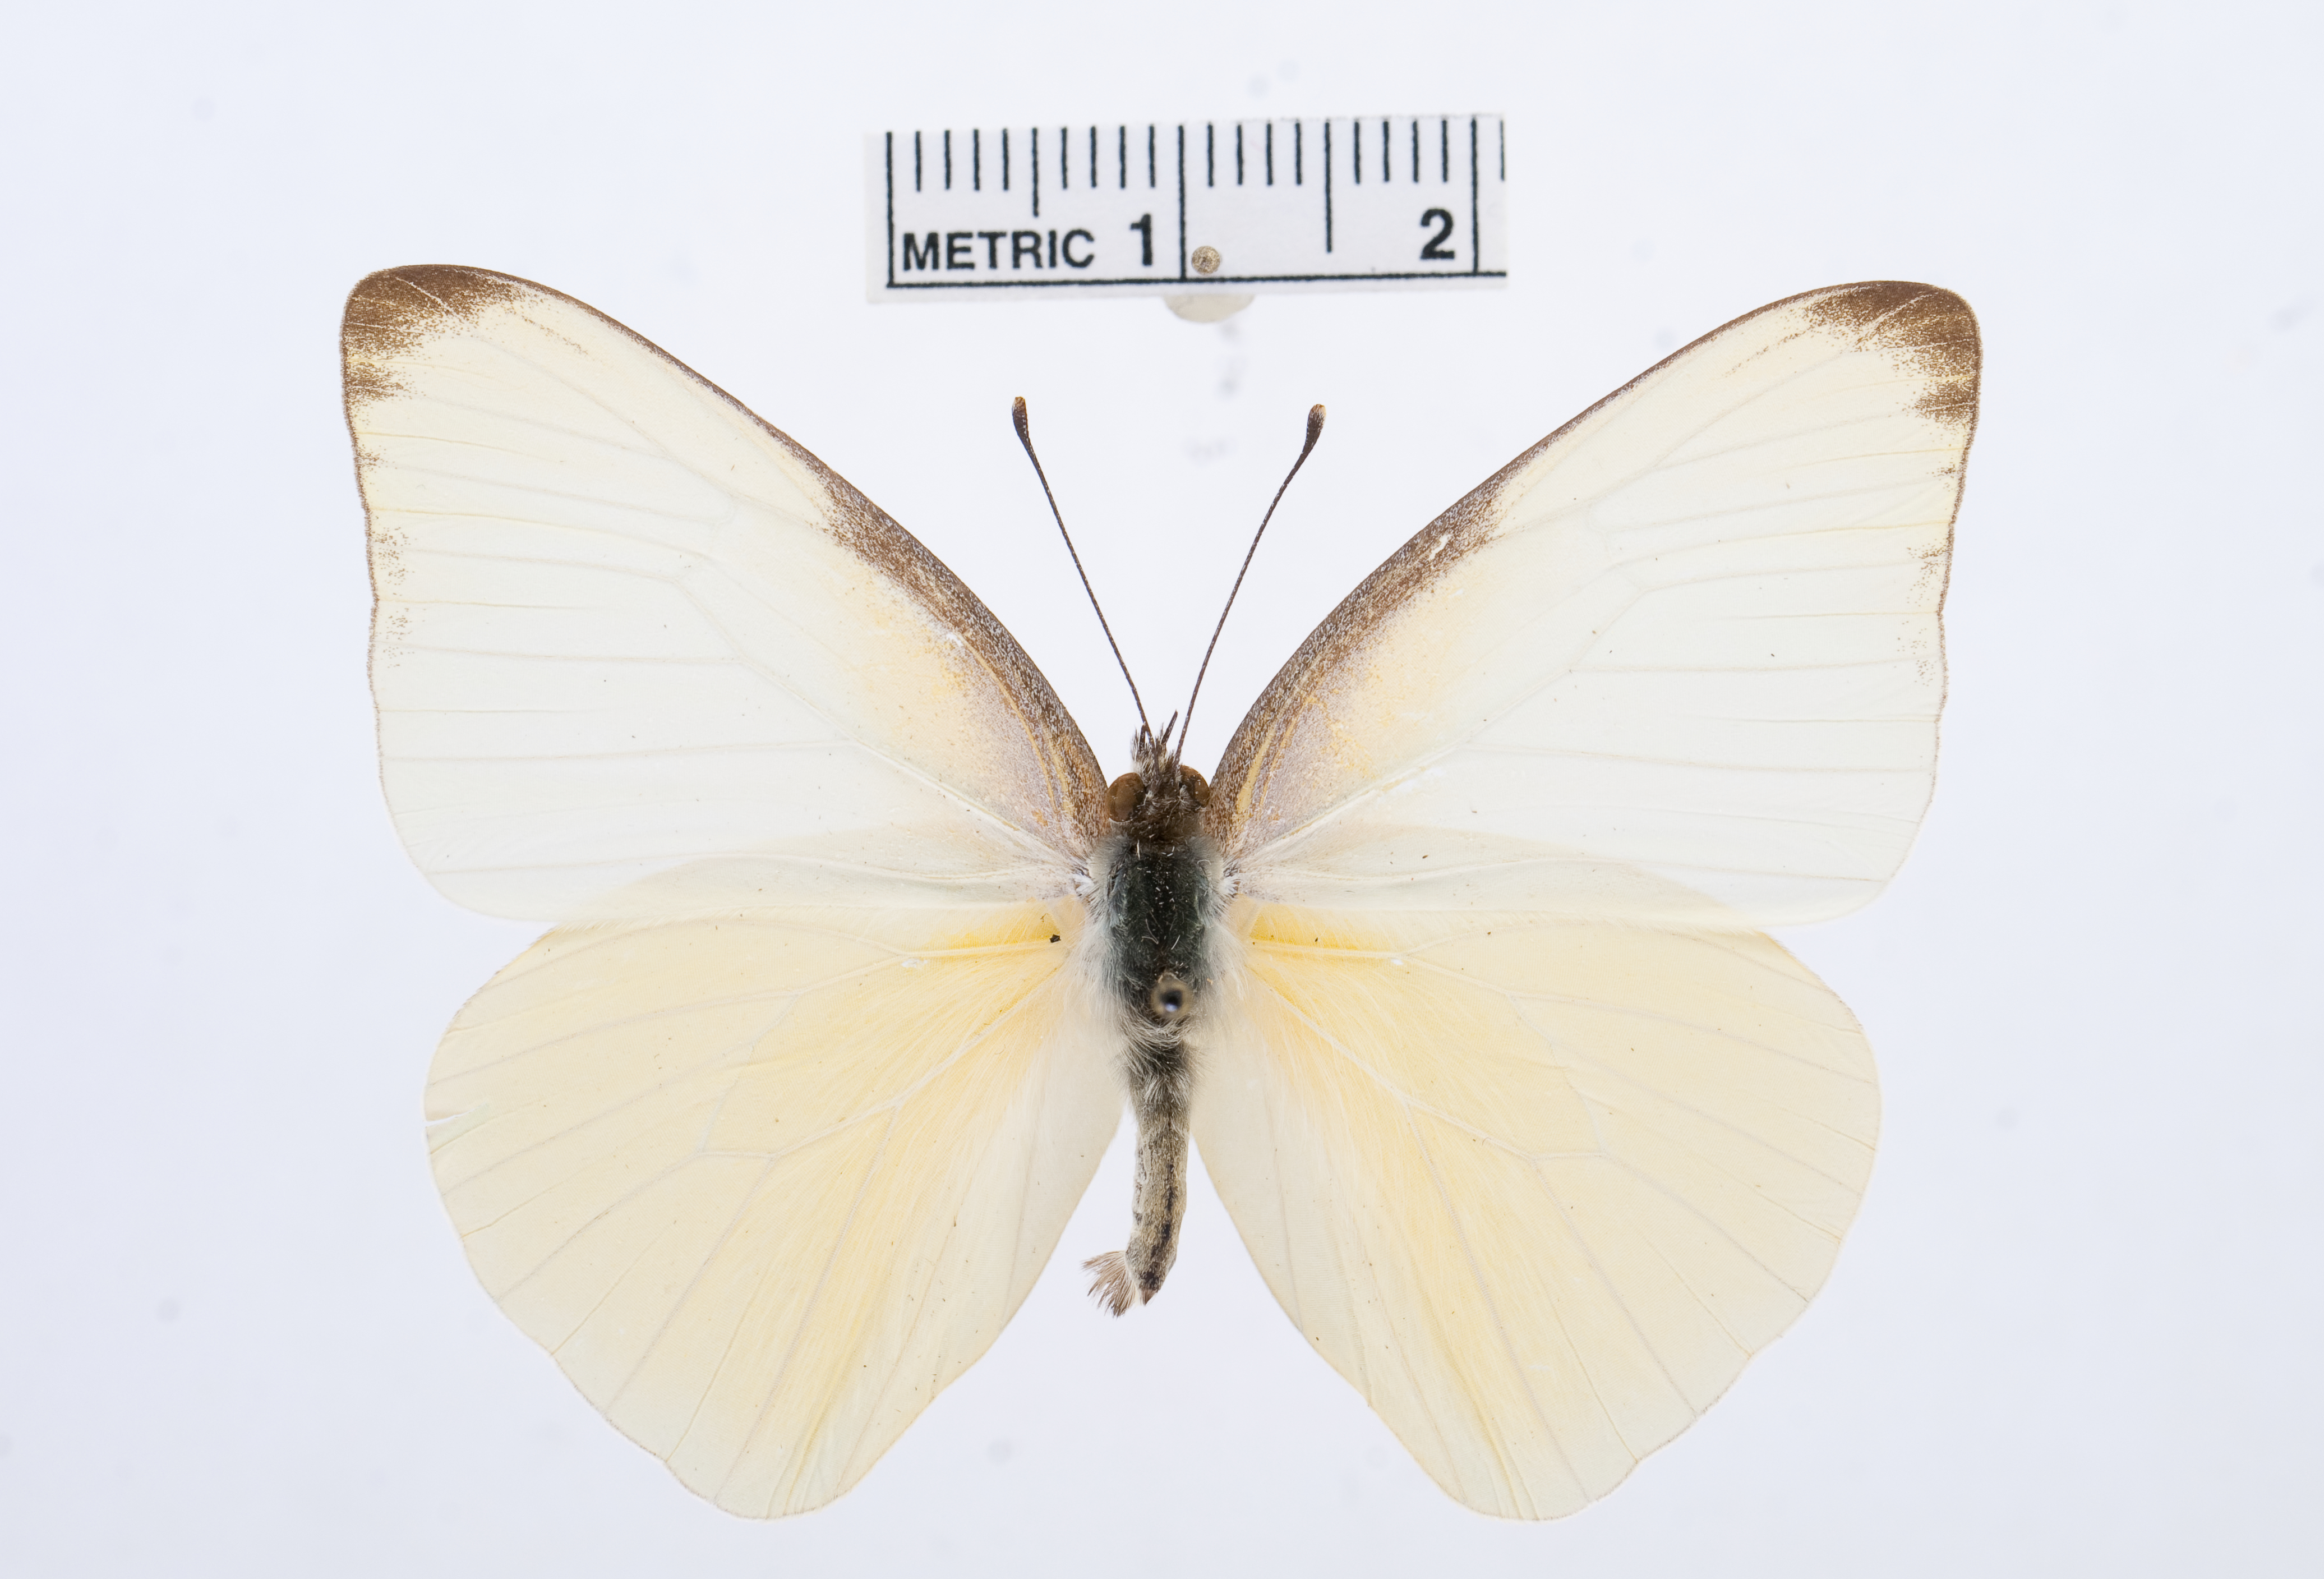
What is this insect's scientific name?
Appias drusilla
